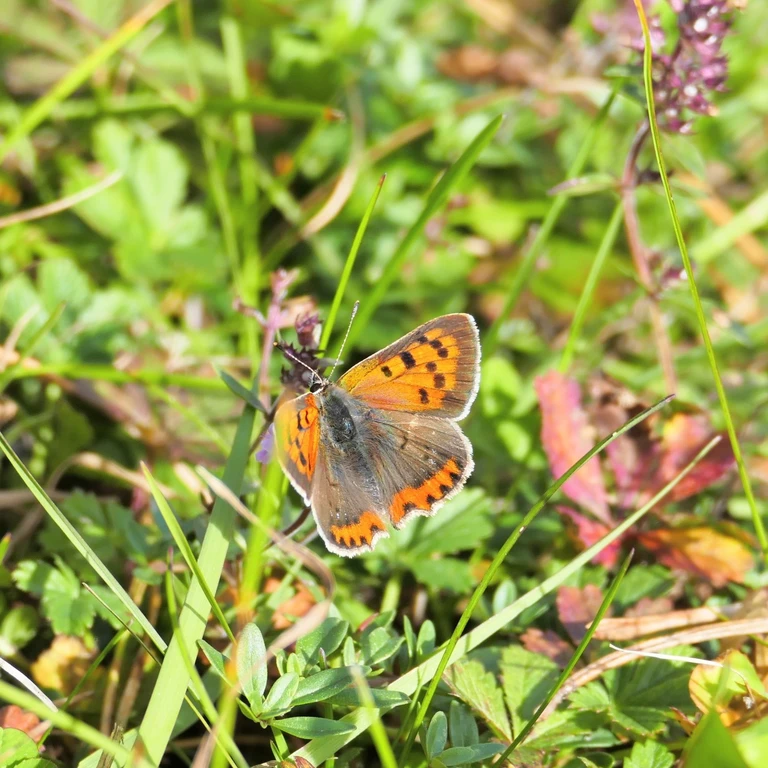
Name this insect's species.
Lycaena phlaeas
